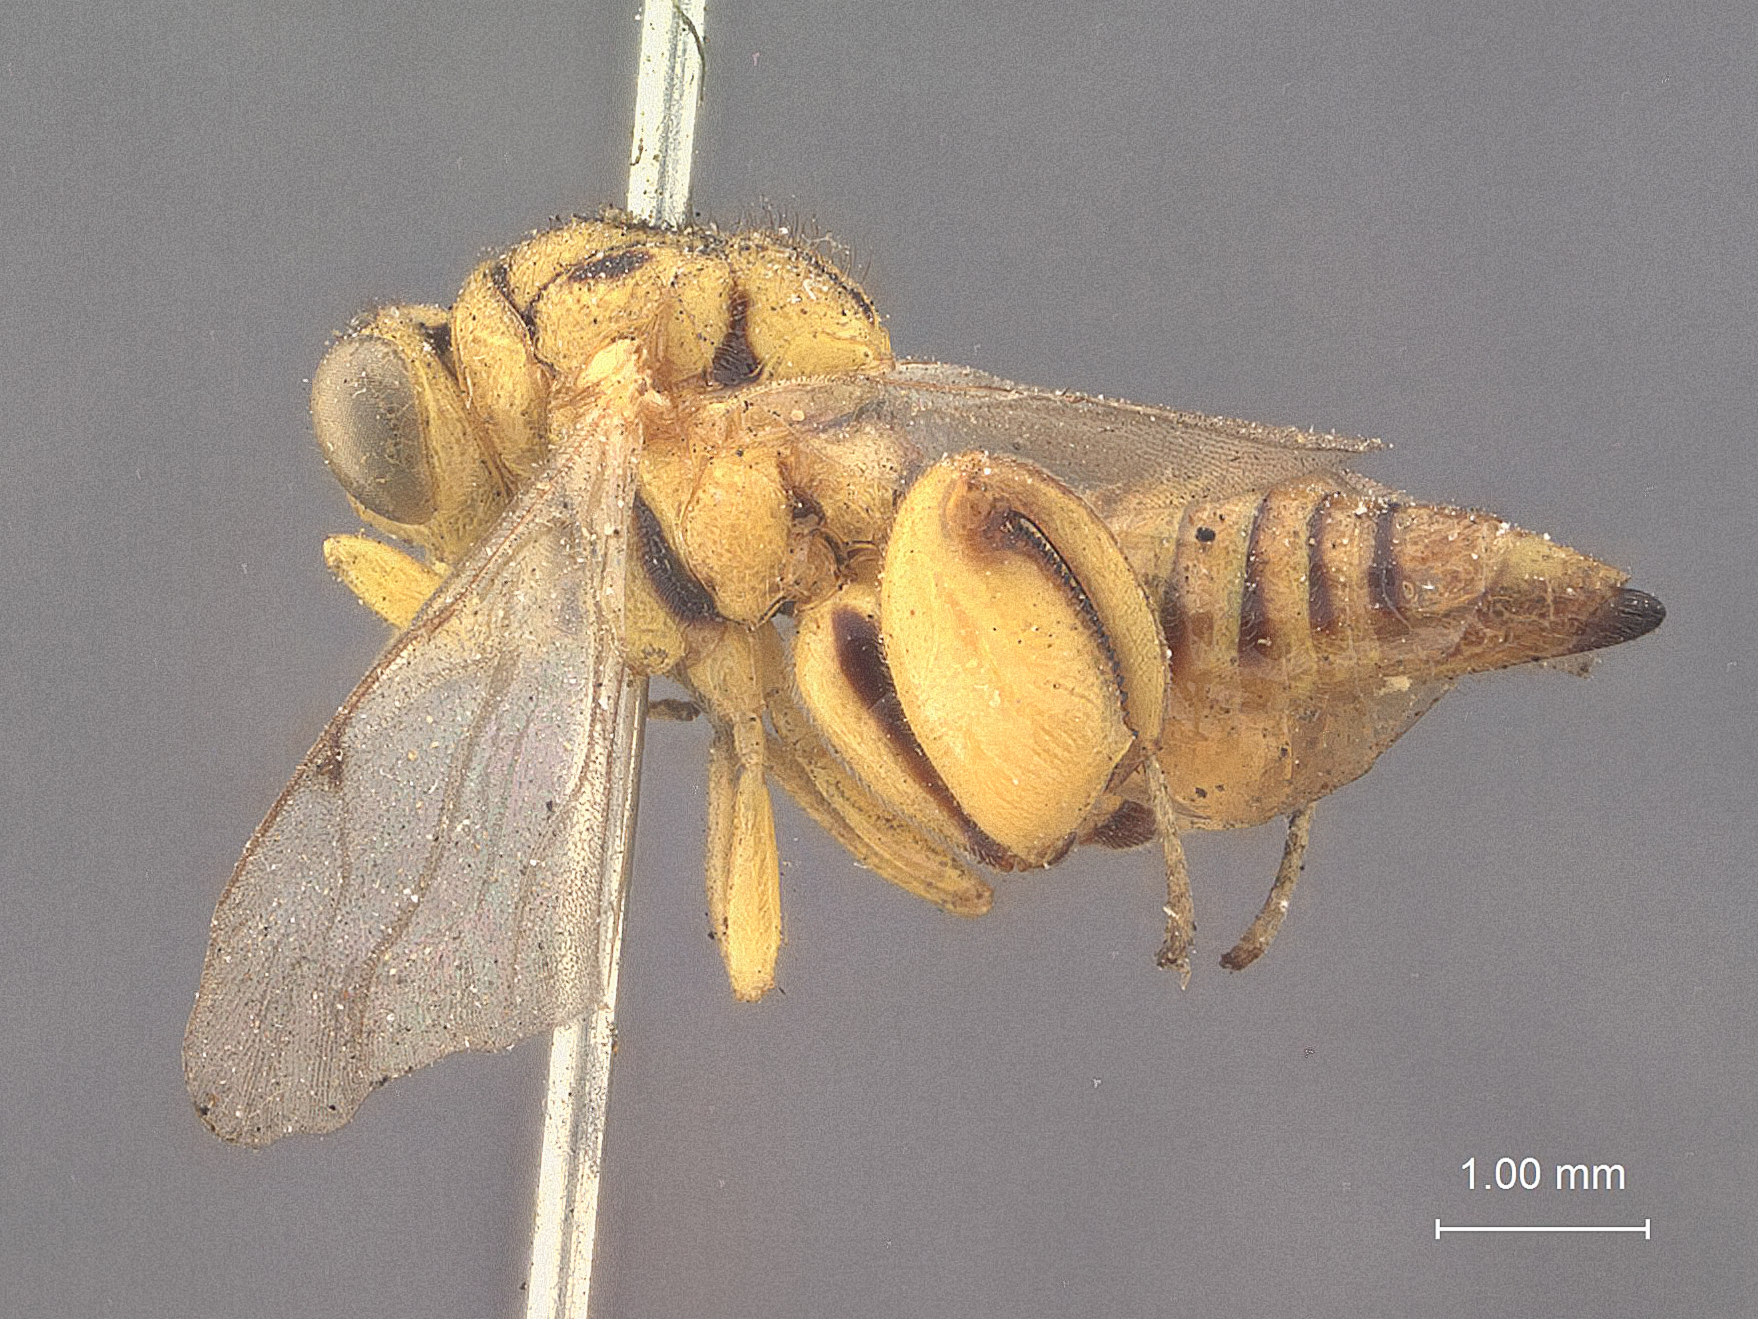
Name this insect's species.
Smicra mariae
